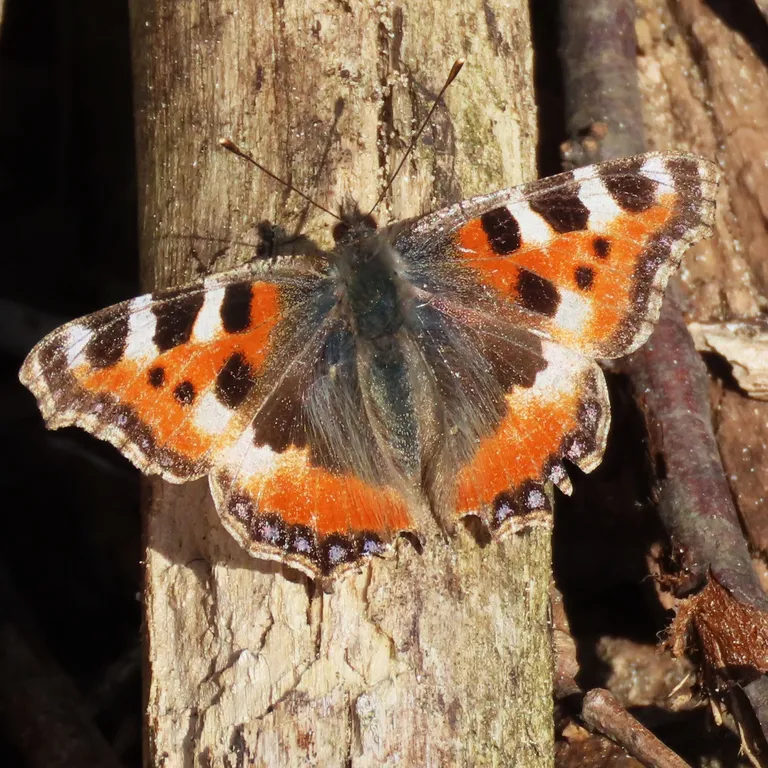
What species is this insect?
Aglais urticae
